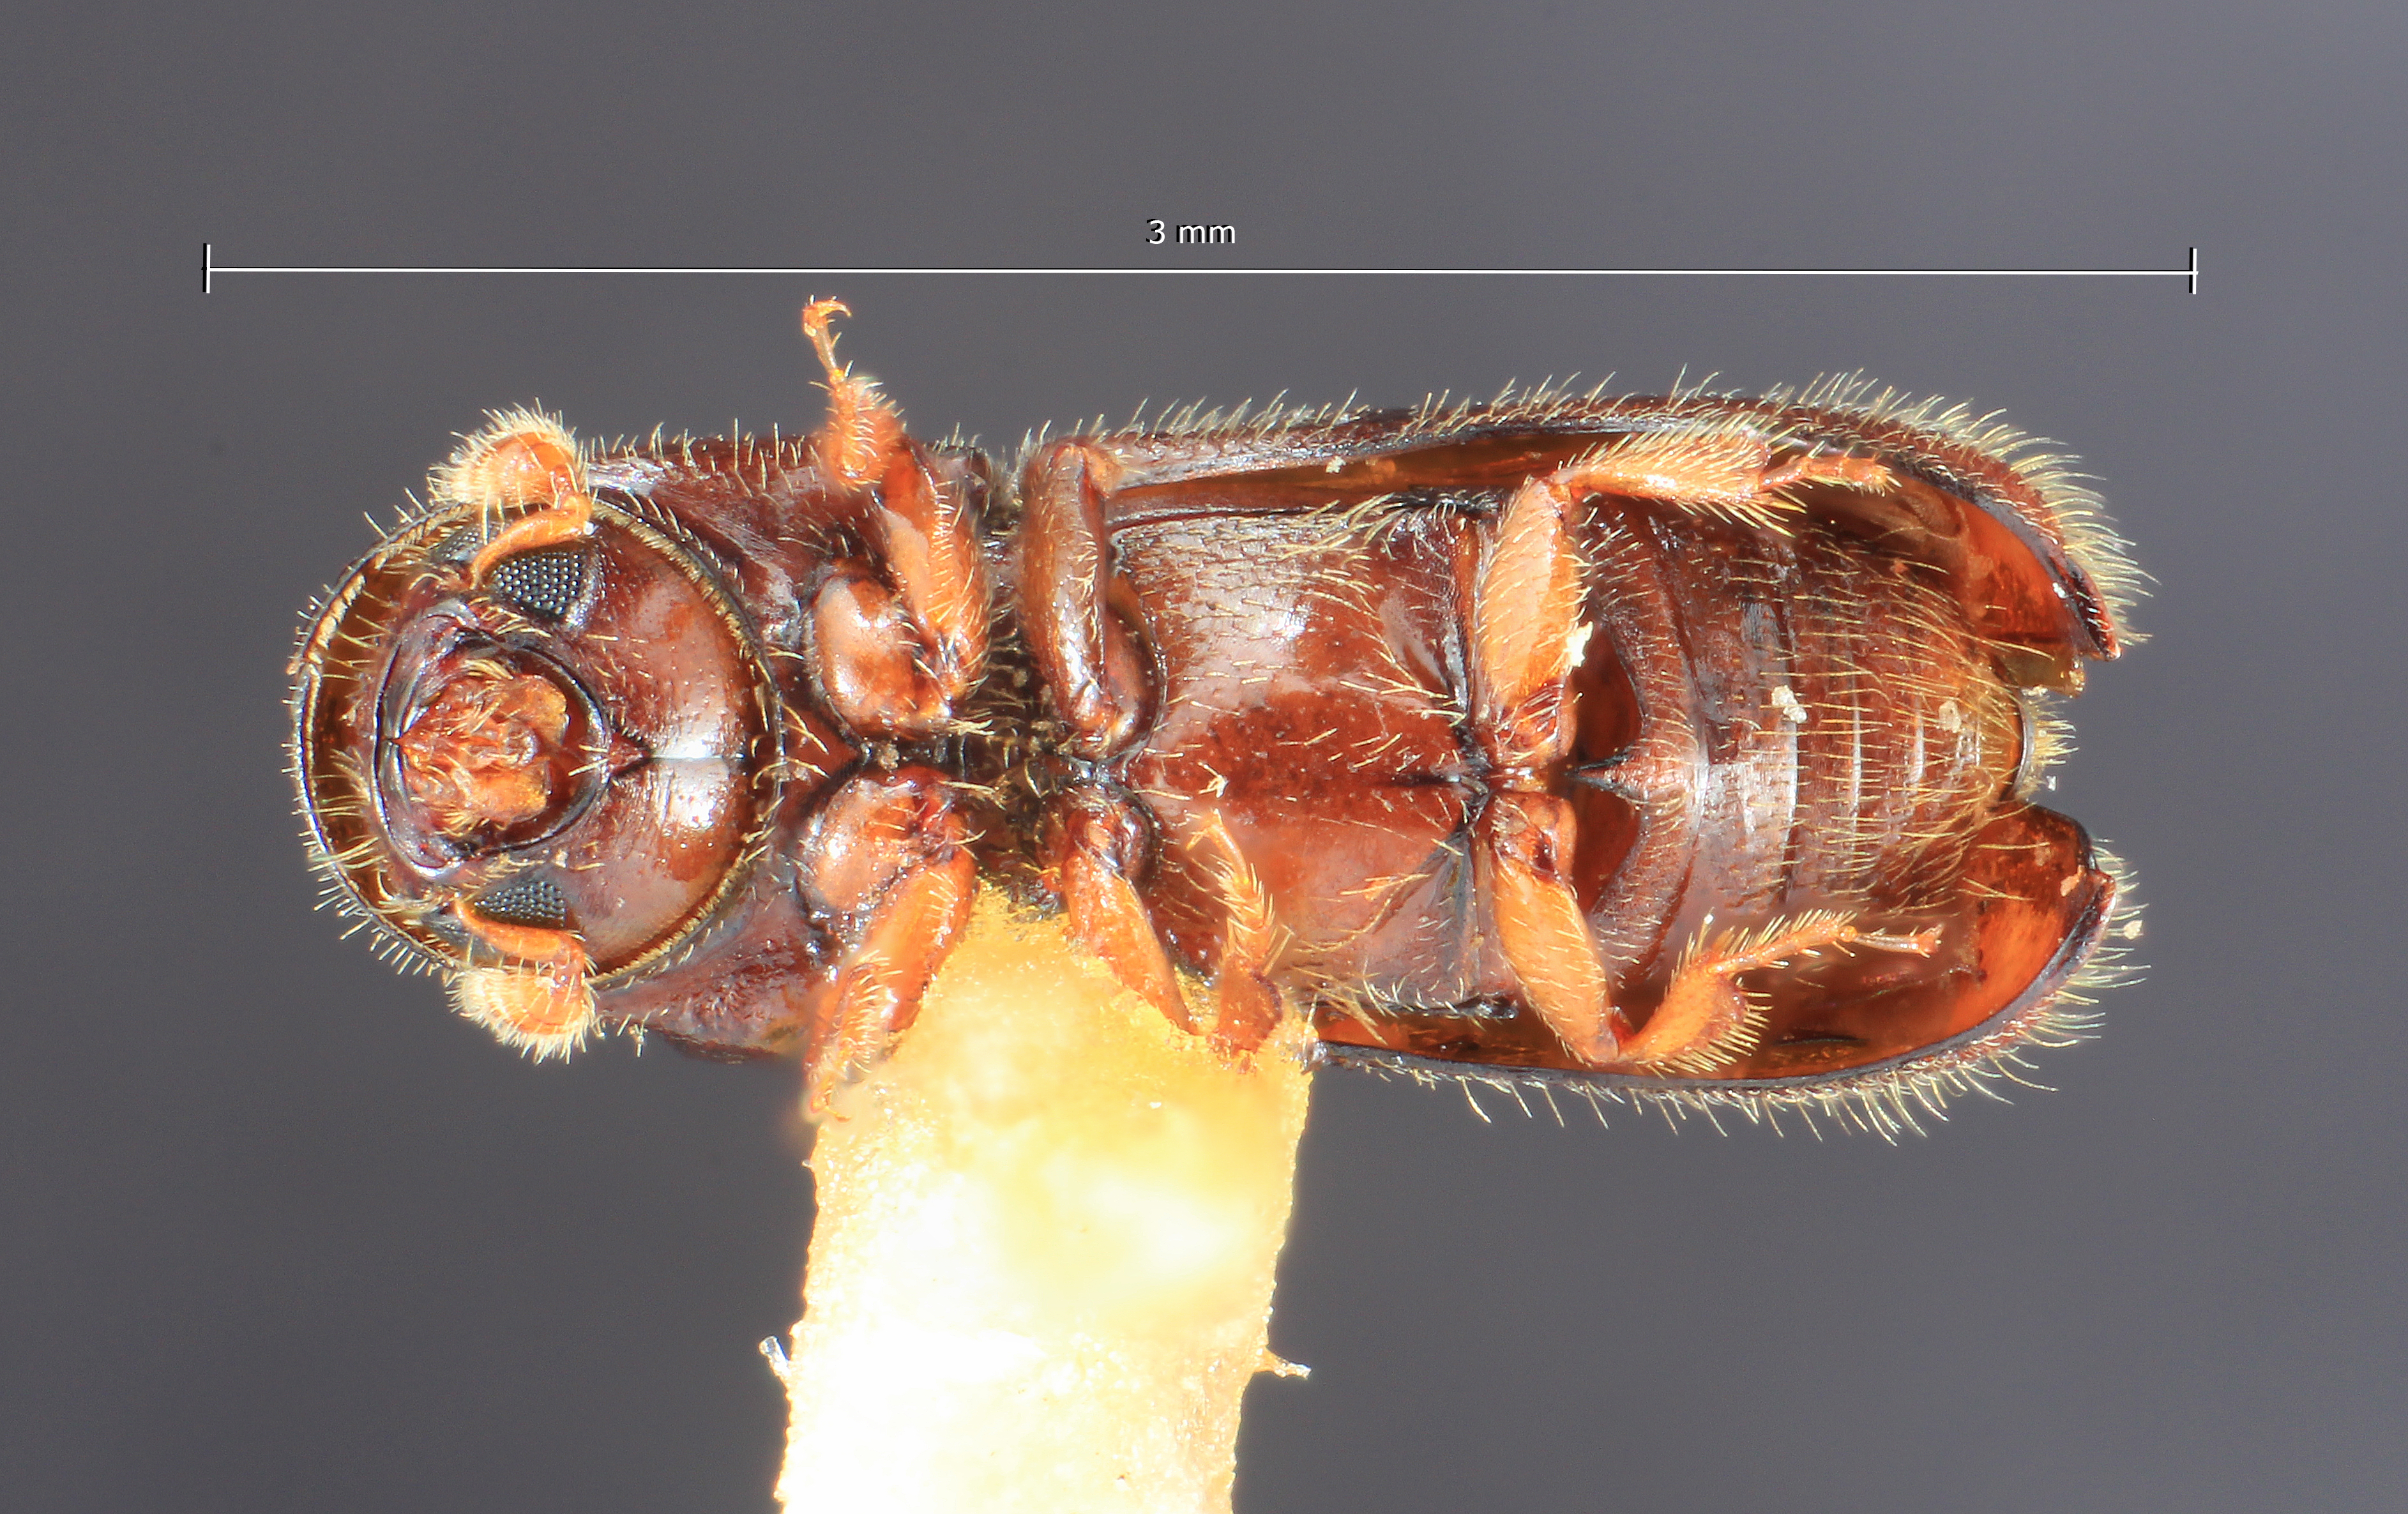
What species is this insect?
Gnathotrichus nimifrons
